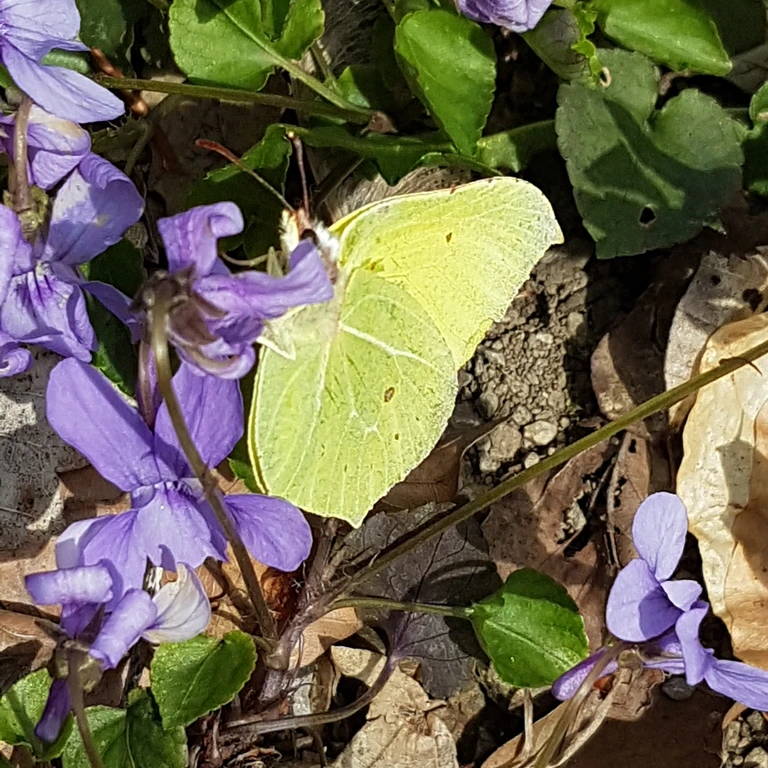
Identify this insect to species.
Gonepteryx rhamni
